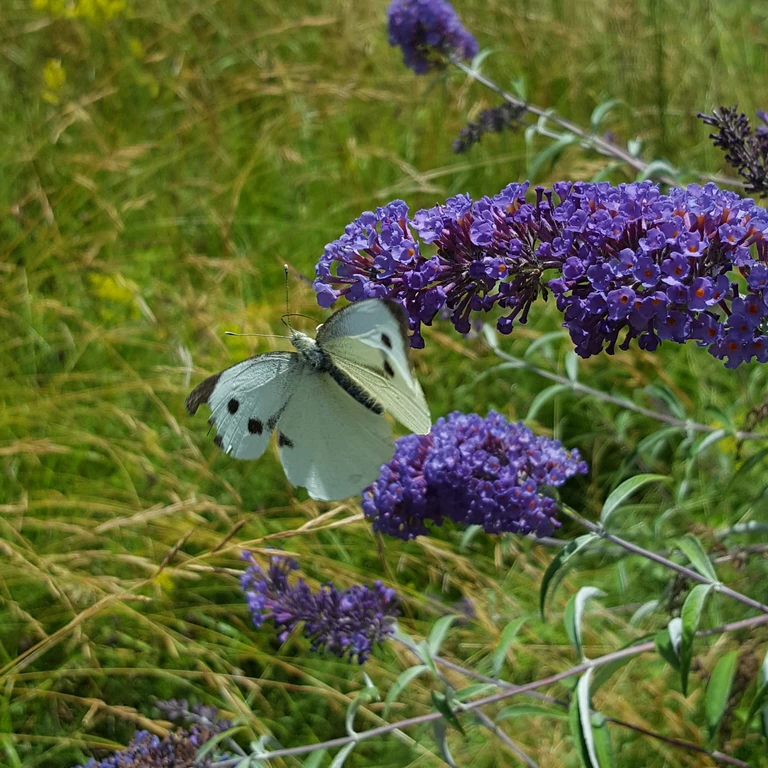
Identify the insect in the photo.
Pieris brassicae
